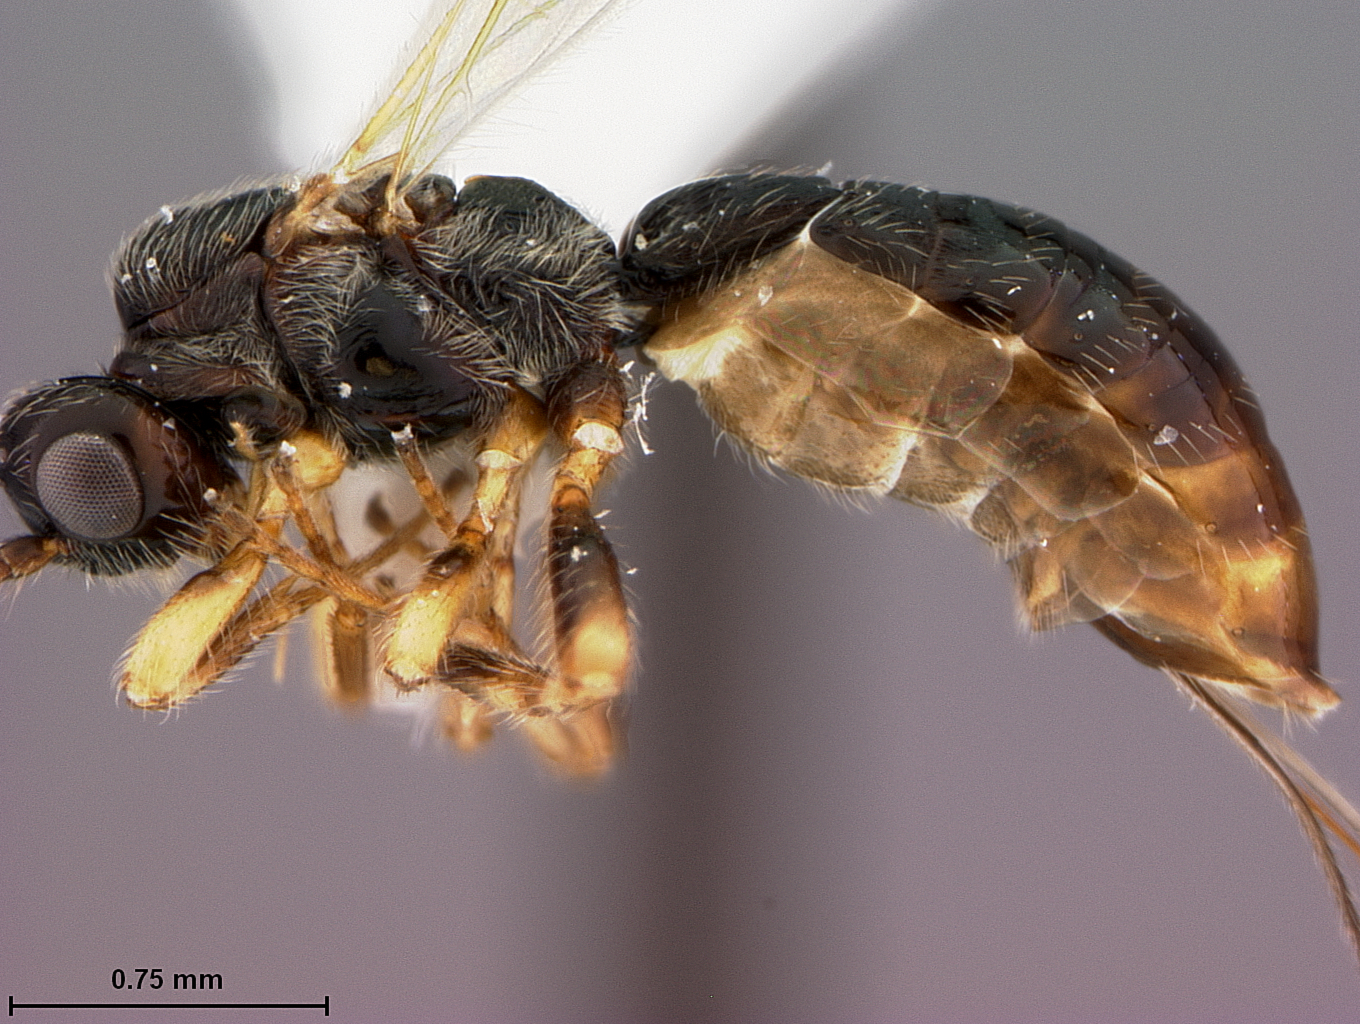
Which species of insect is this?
Heterospilus luridostigmus
